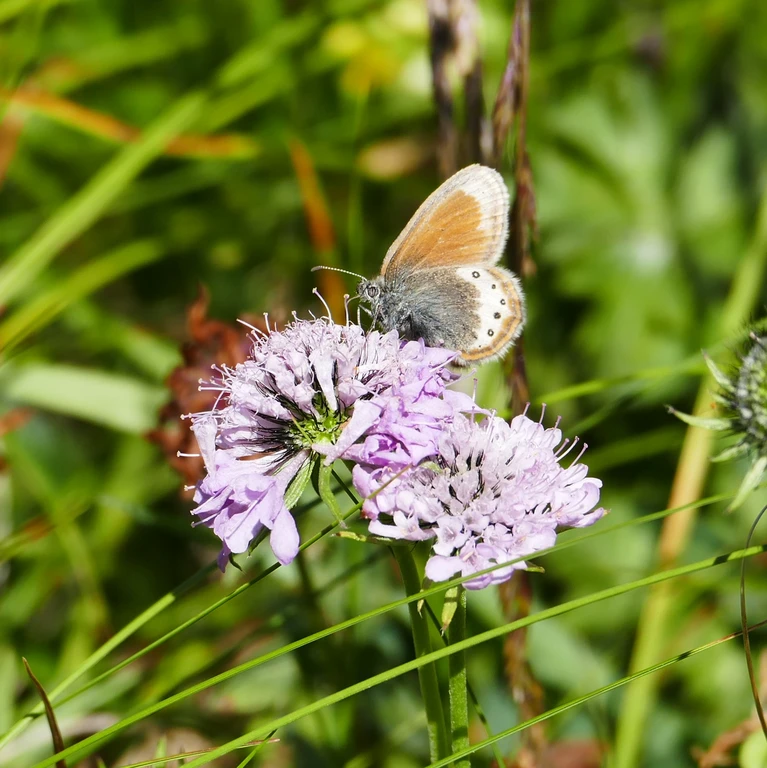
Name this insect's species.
Coenonympha gardetta
